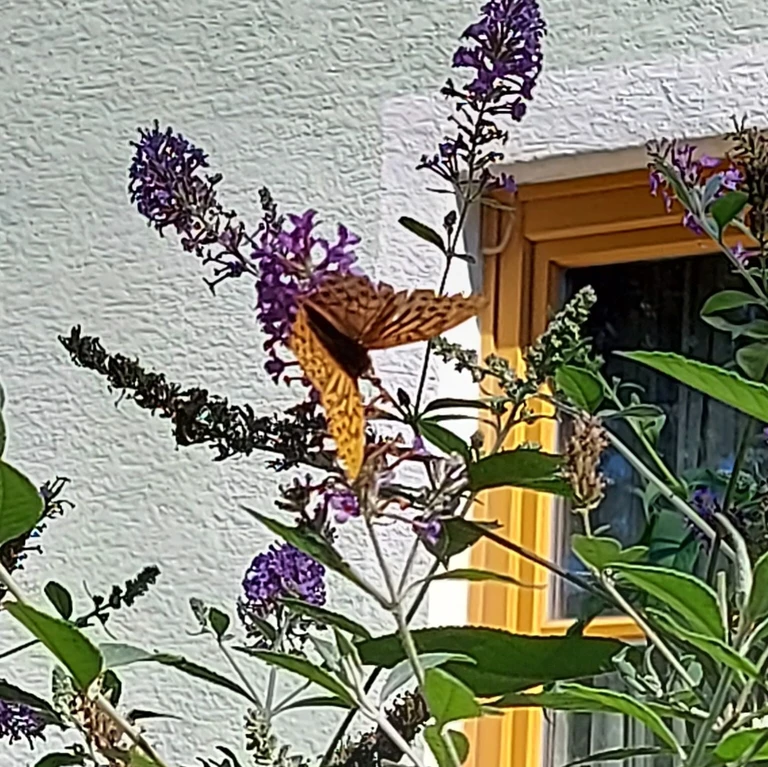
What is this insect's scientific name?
Argynnis paphia
